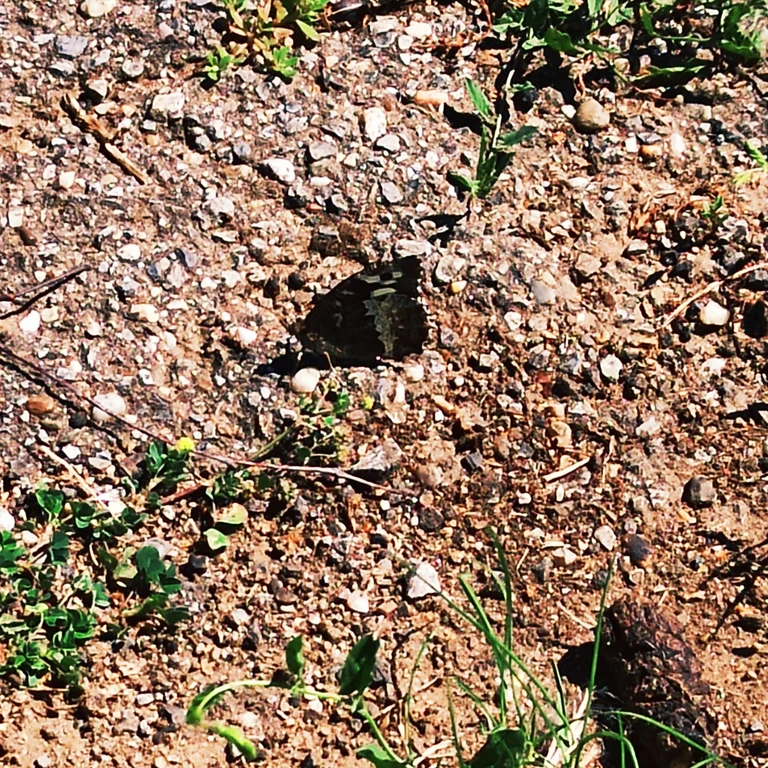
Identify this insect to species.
Brintesia circe
